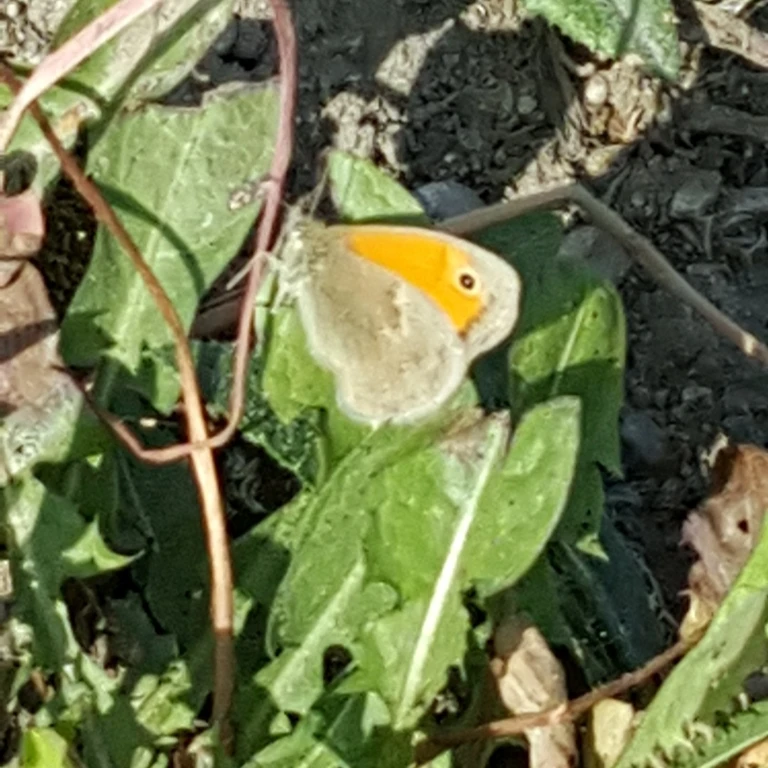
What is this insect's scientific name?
Coenonympha pamphilus
